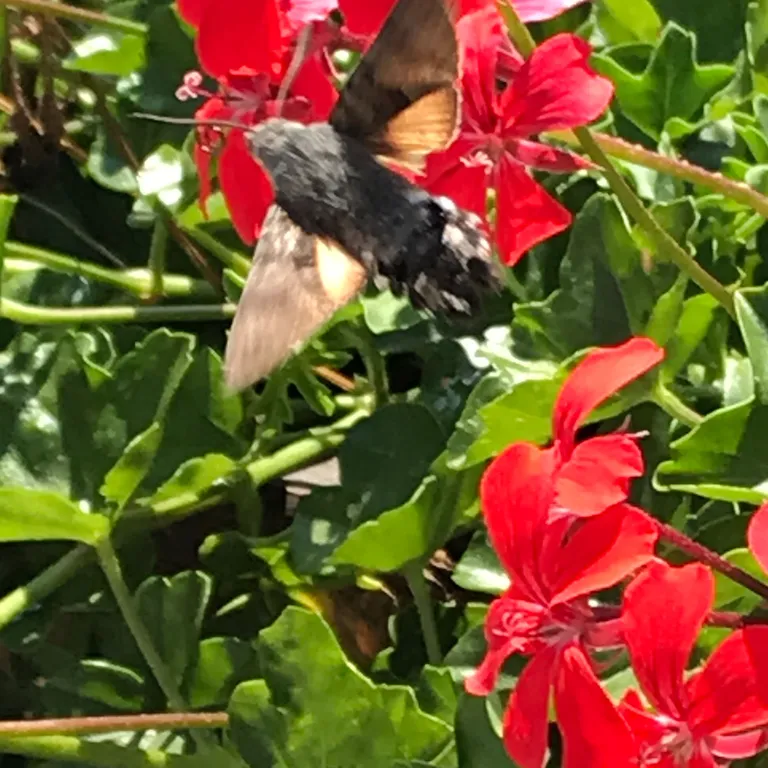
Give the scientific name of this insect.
Macroglossum stellatarum
